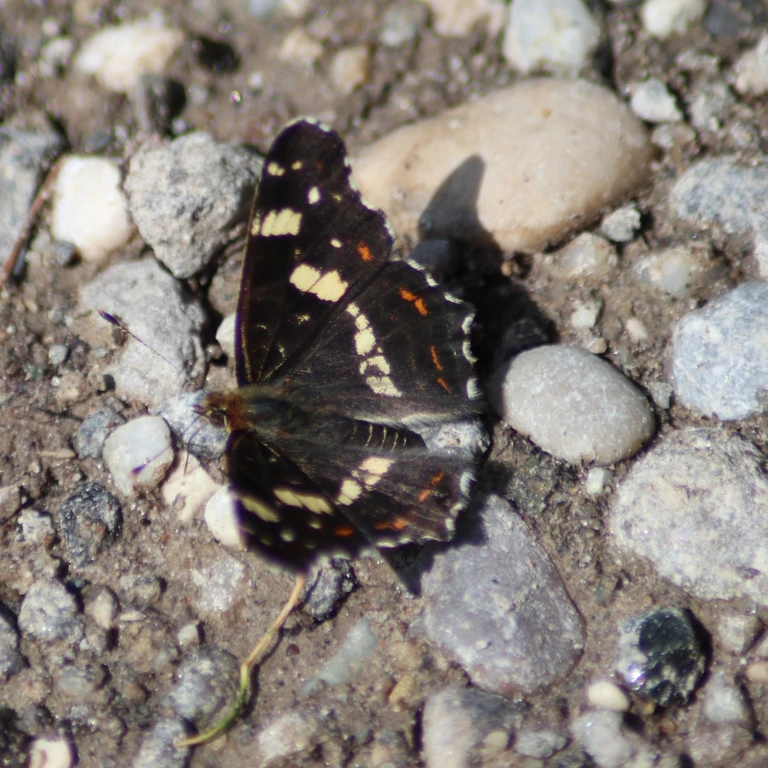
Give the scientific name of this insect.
Araschnia levana
